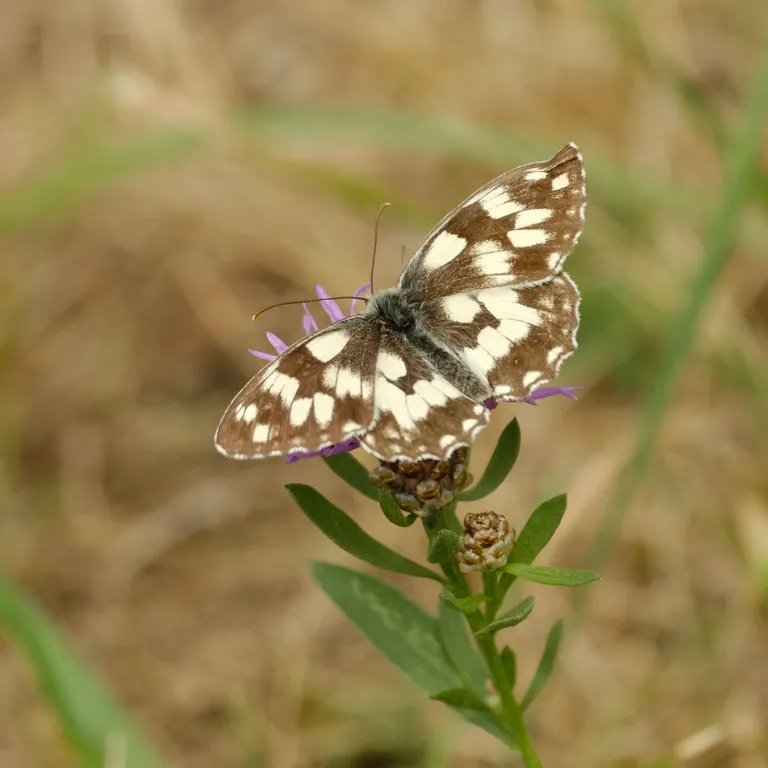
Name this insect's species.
Melanargia galathea
